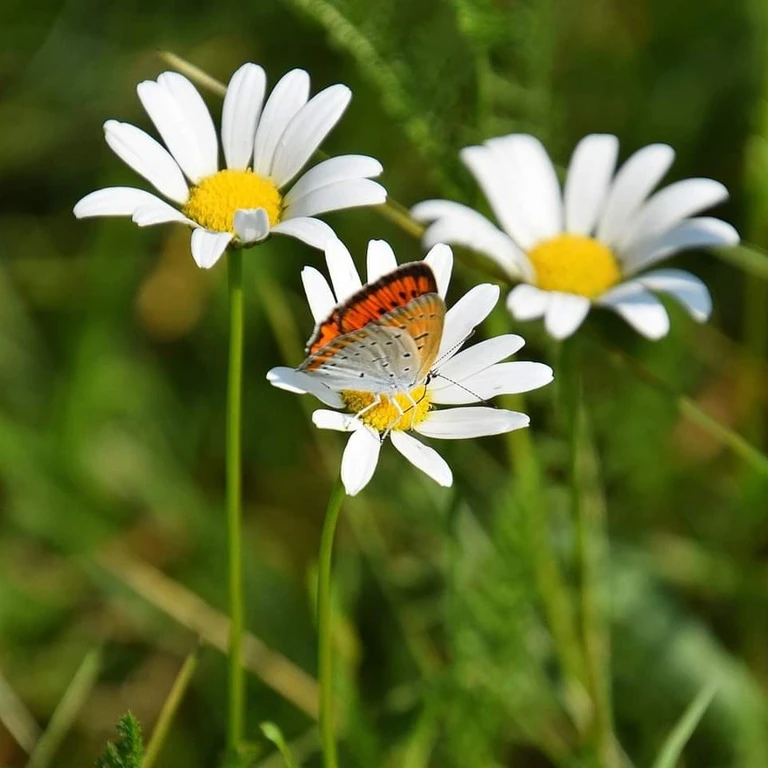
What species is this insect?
Lycaena dispar
